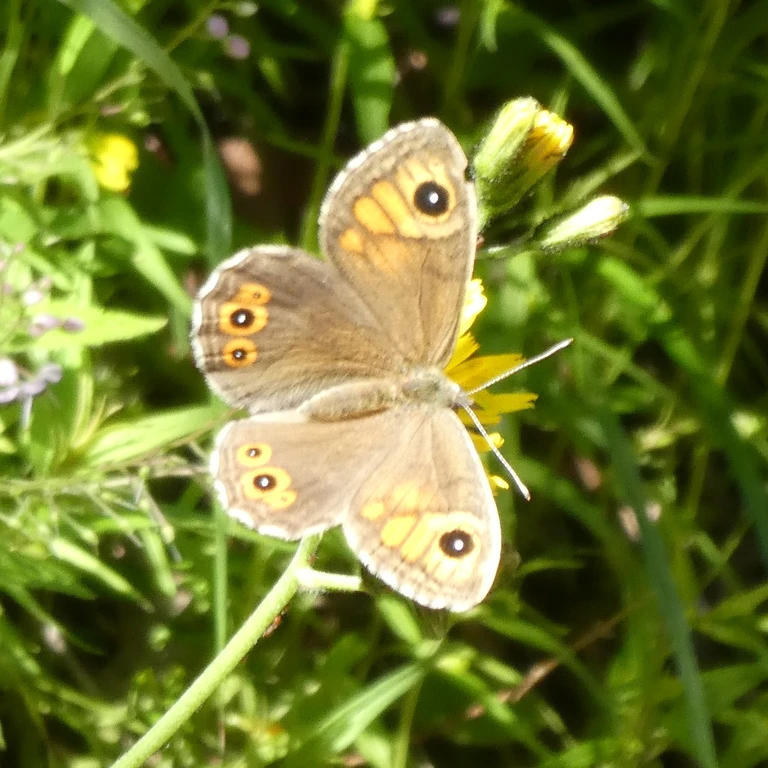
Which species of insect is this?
Lasiommata maera (also Pararge maera)
